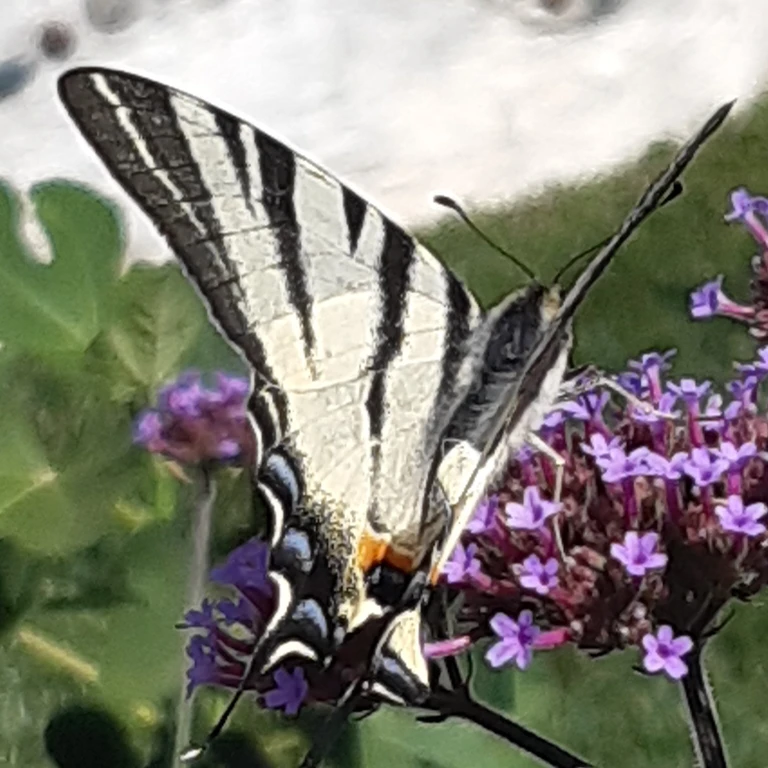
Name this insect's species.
Iphiclides podalirius
